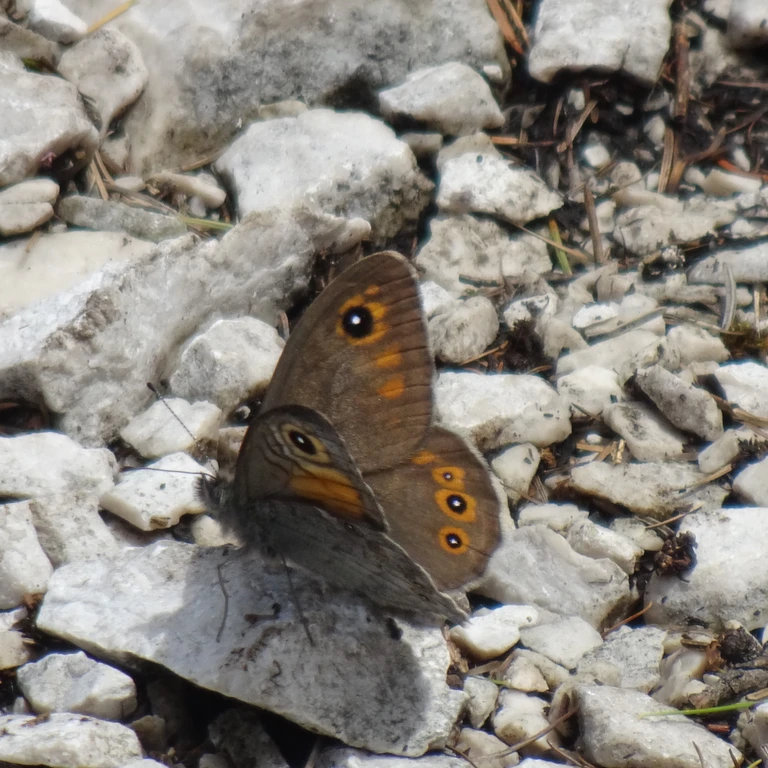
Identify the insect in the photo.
Lasiommata maera (also Pararge maera)
